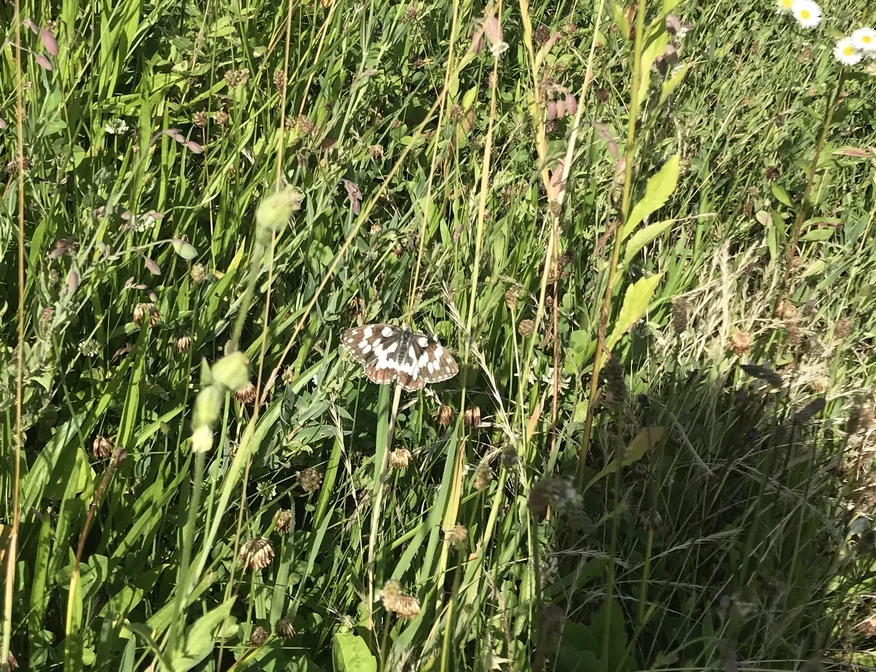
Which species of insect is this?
Melanargia galathea
